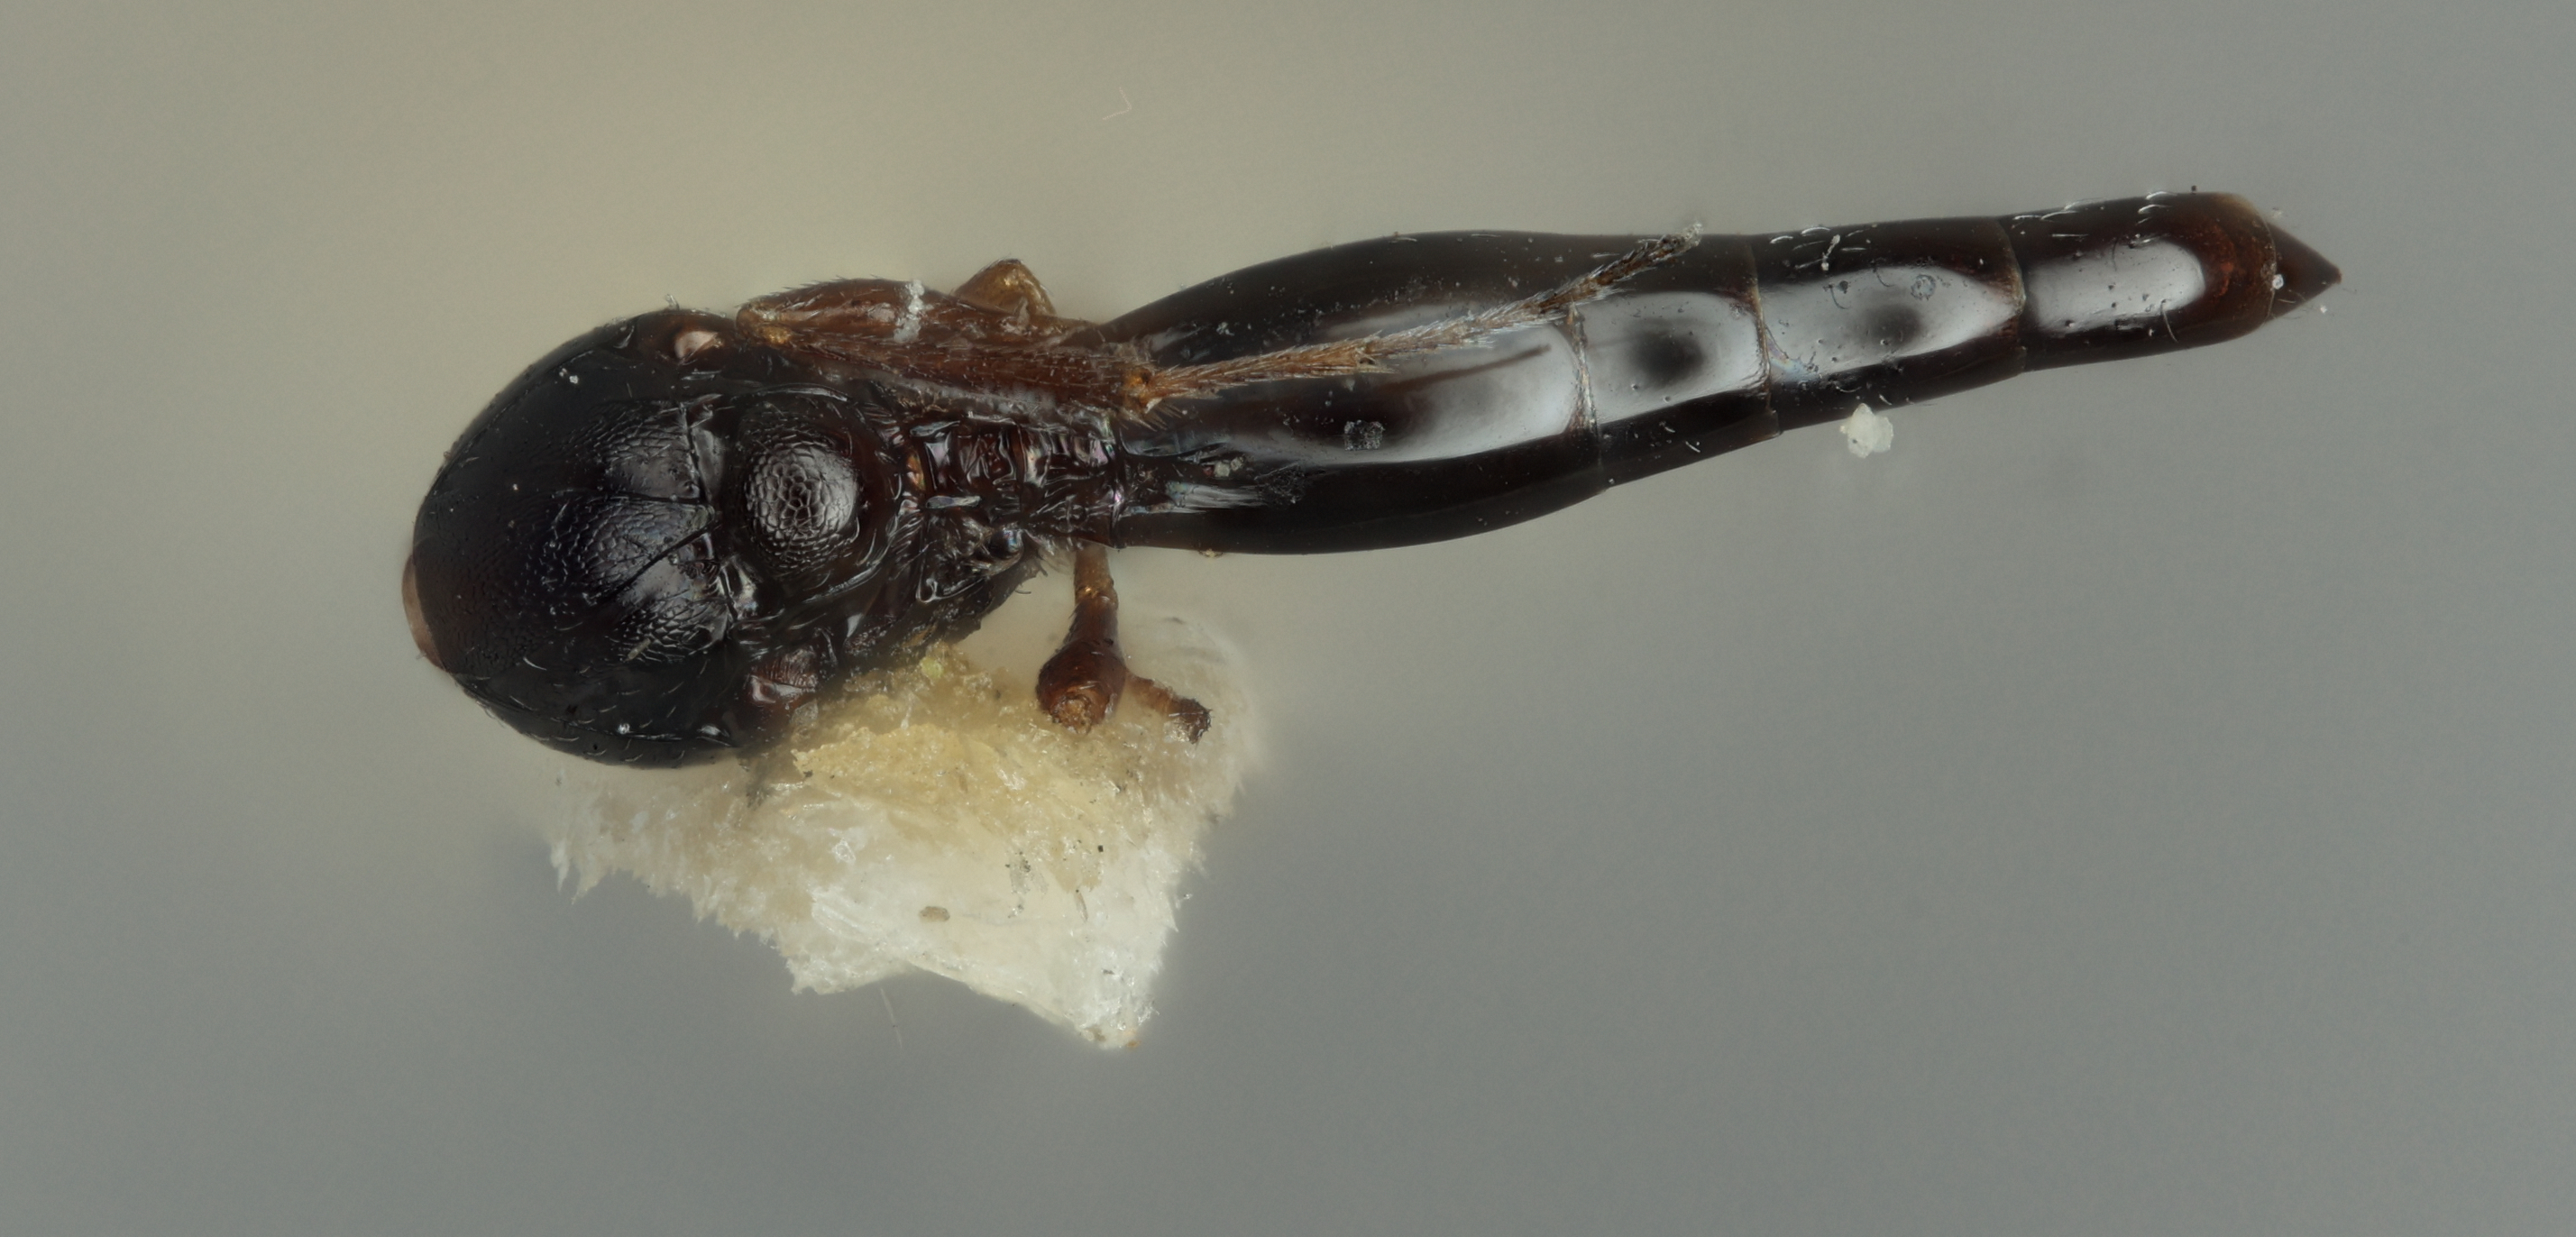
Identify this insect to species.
Epimeces americanus
